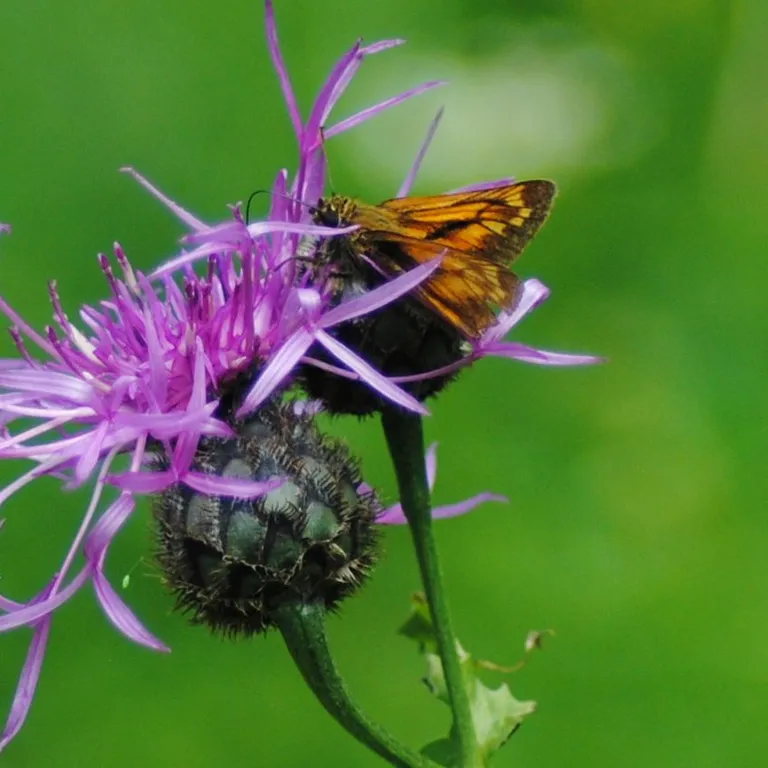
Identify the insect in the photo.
Ochlodes sylvanus (also Ochlodes venata)
